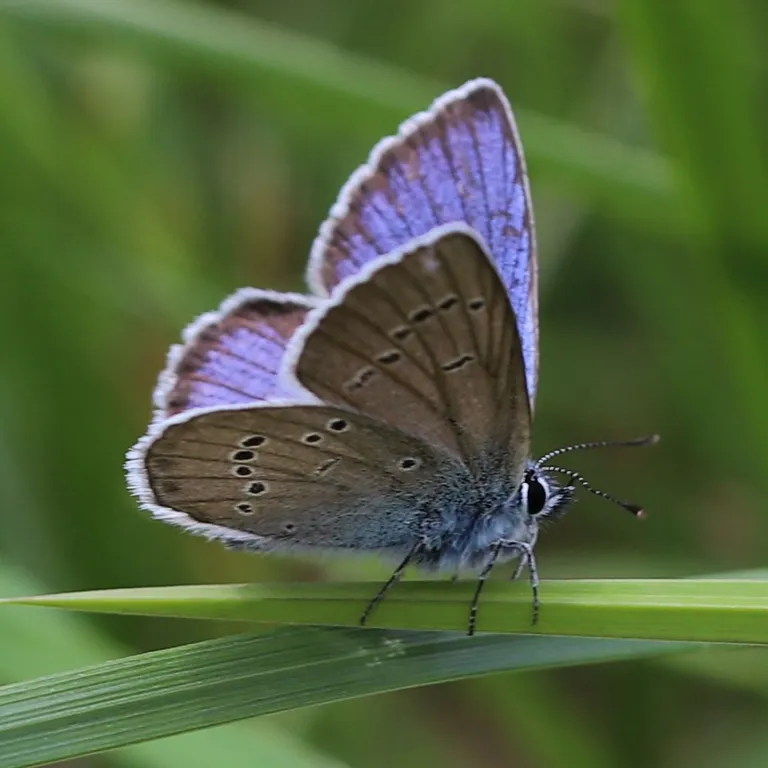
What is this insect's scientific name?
Cyaniris semiargus
